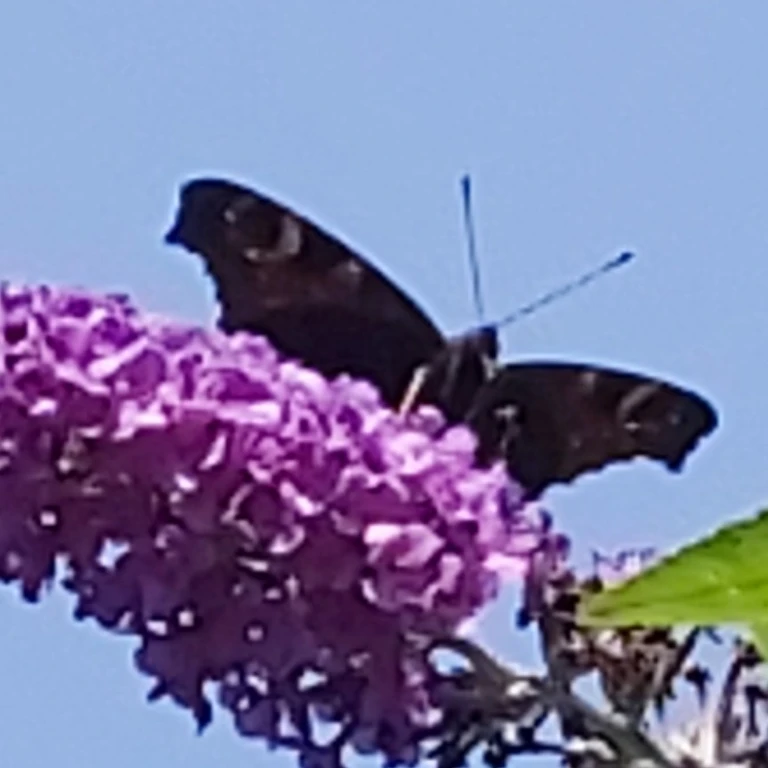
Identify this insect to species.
Aglais io
